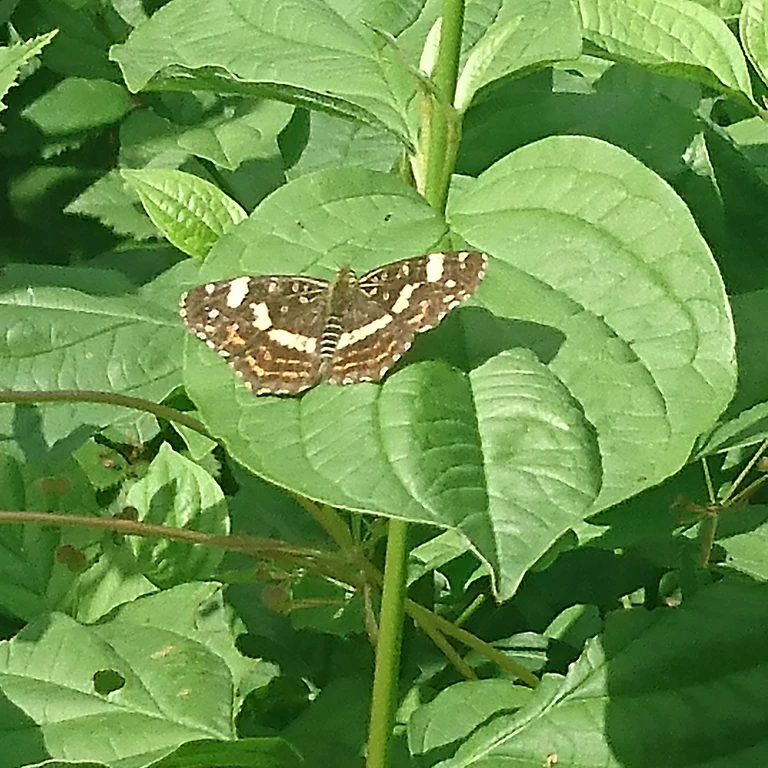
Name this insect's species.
Araschnia levana
